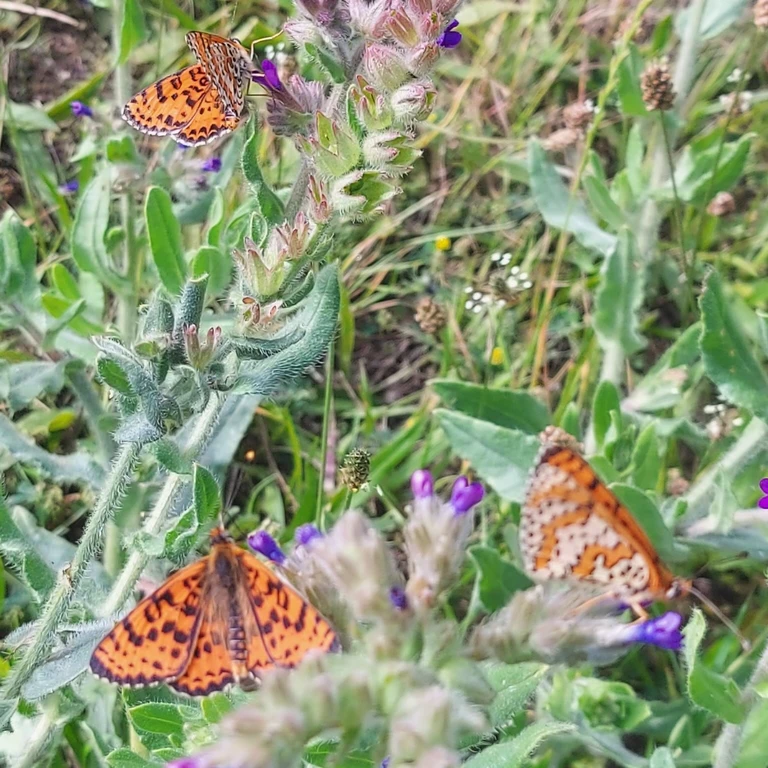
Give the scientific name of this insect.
Melitaea didyma
